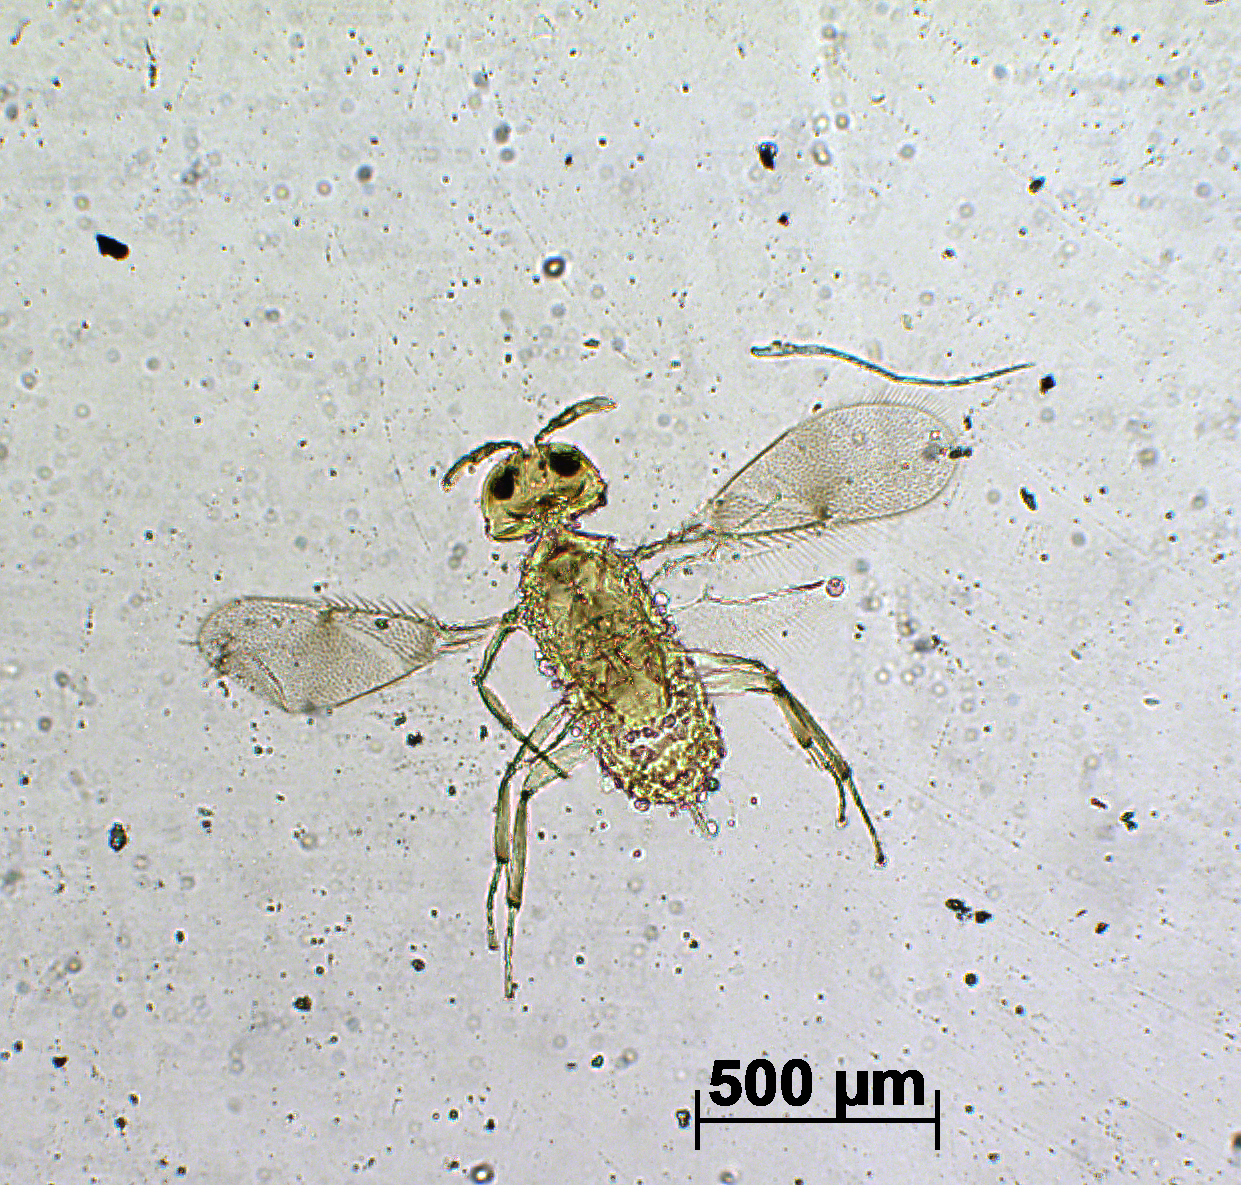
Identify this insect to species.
Centrodora chowdhurii
